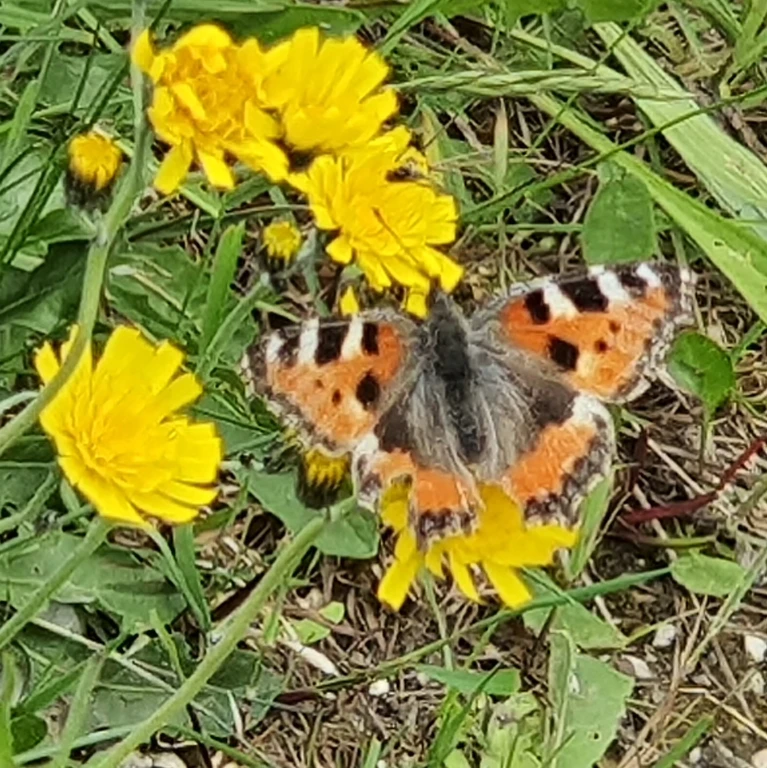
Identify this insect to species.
Aglais urticae
